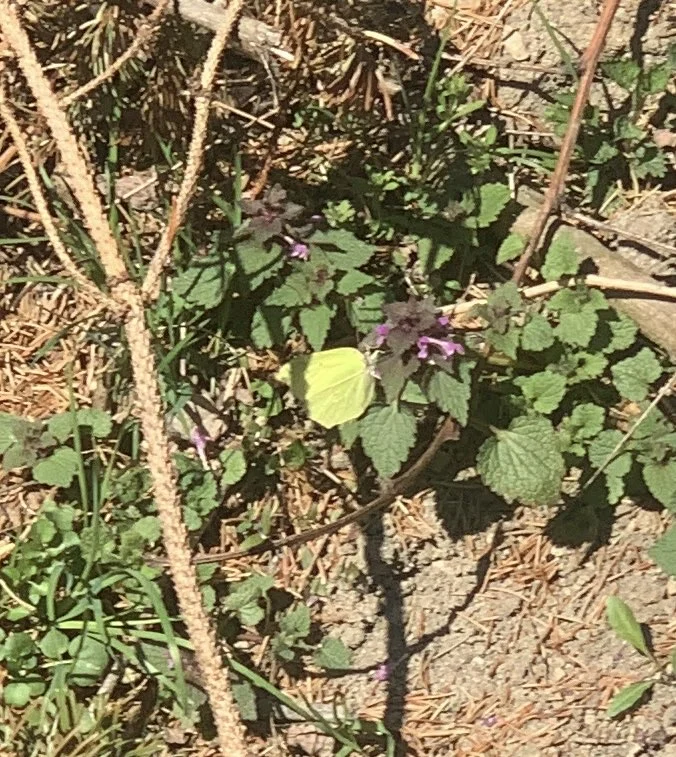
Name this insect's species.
Gonepteryx rhamni
